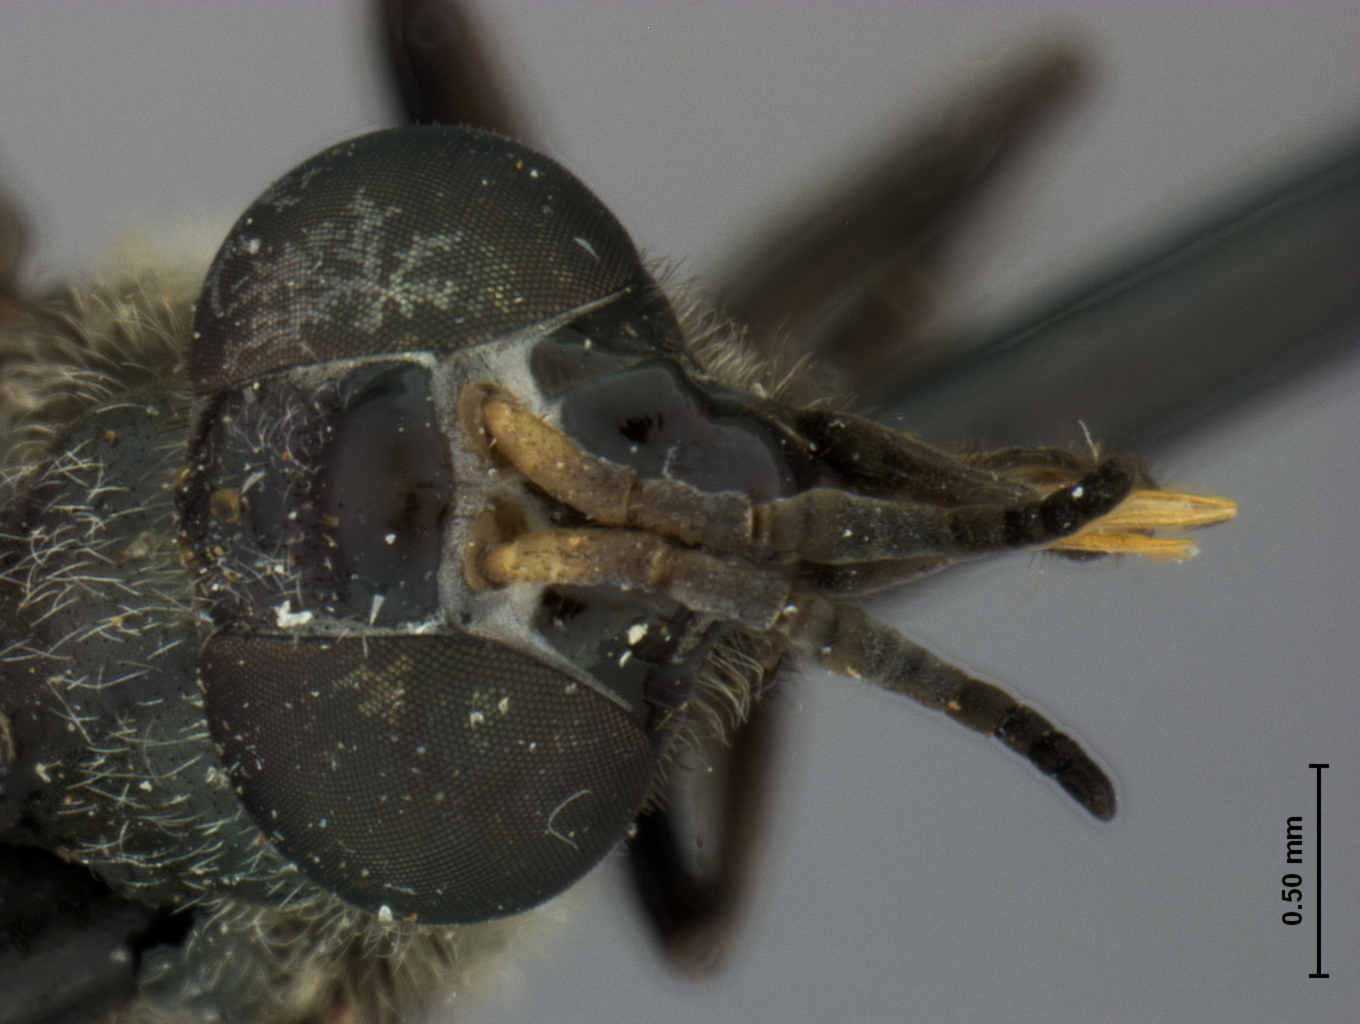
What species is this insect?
Chrysops hyalinus (also Chrysops vitripennis)
